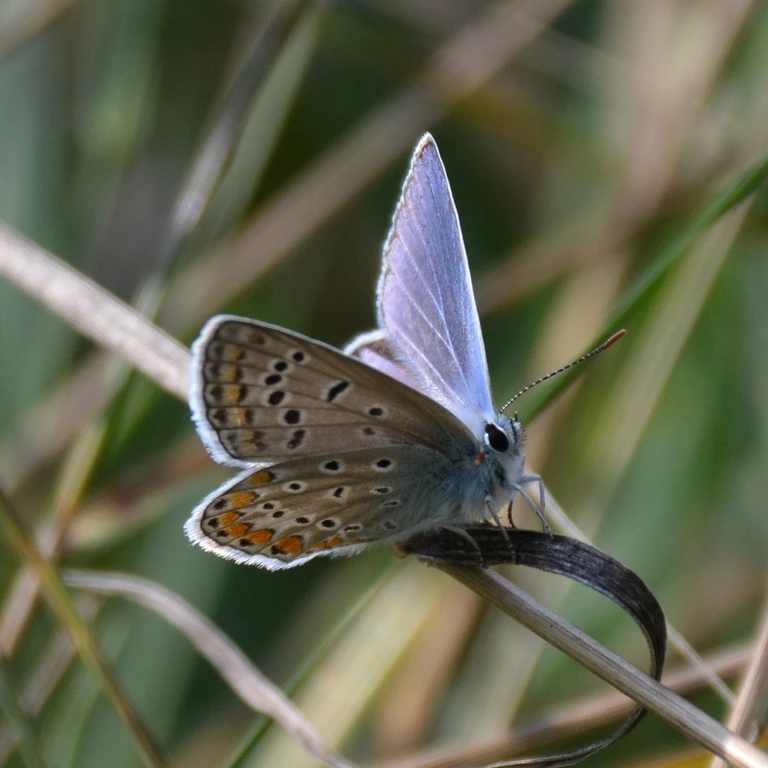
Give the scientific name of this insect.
Polyommatus icarus
